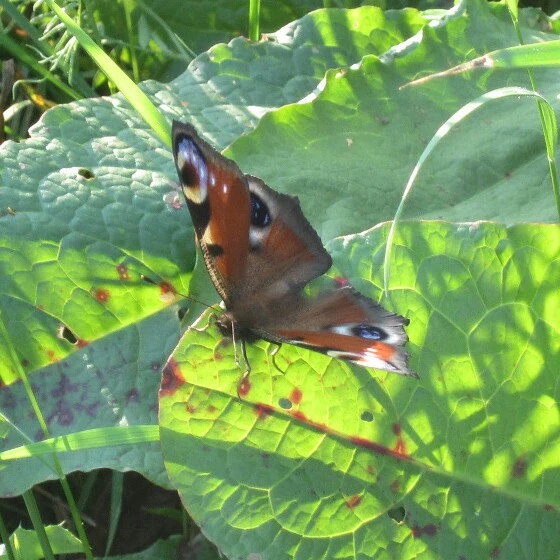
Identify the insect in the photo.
Aglais io
